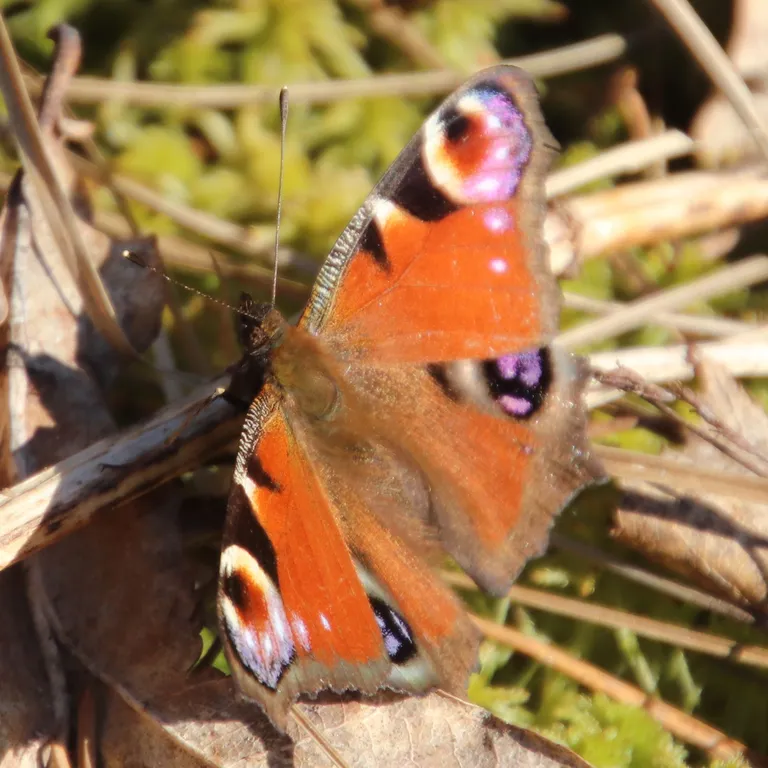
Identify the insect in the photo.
Aglais io
